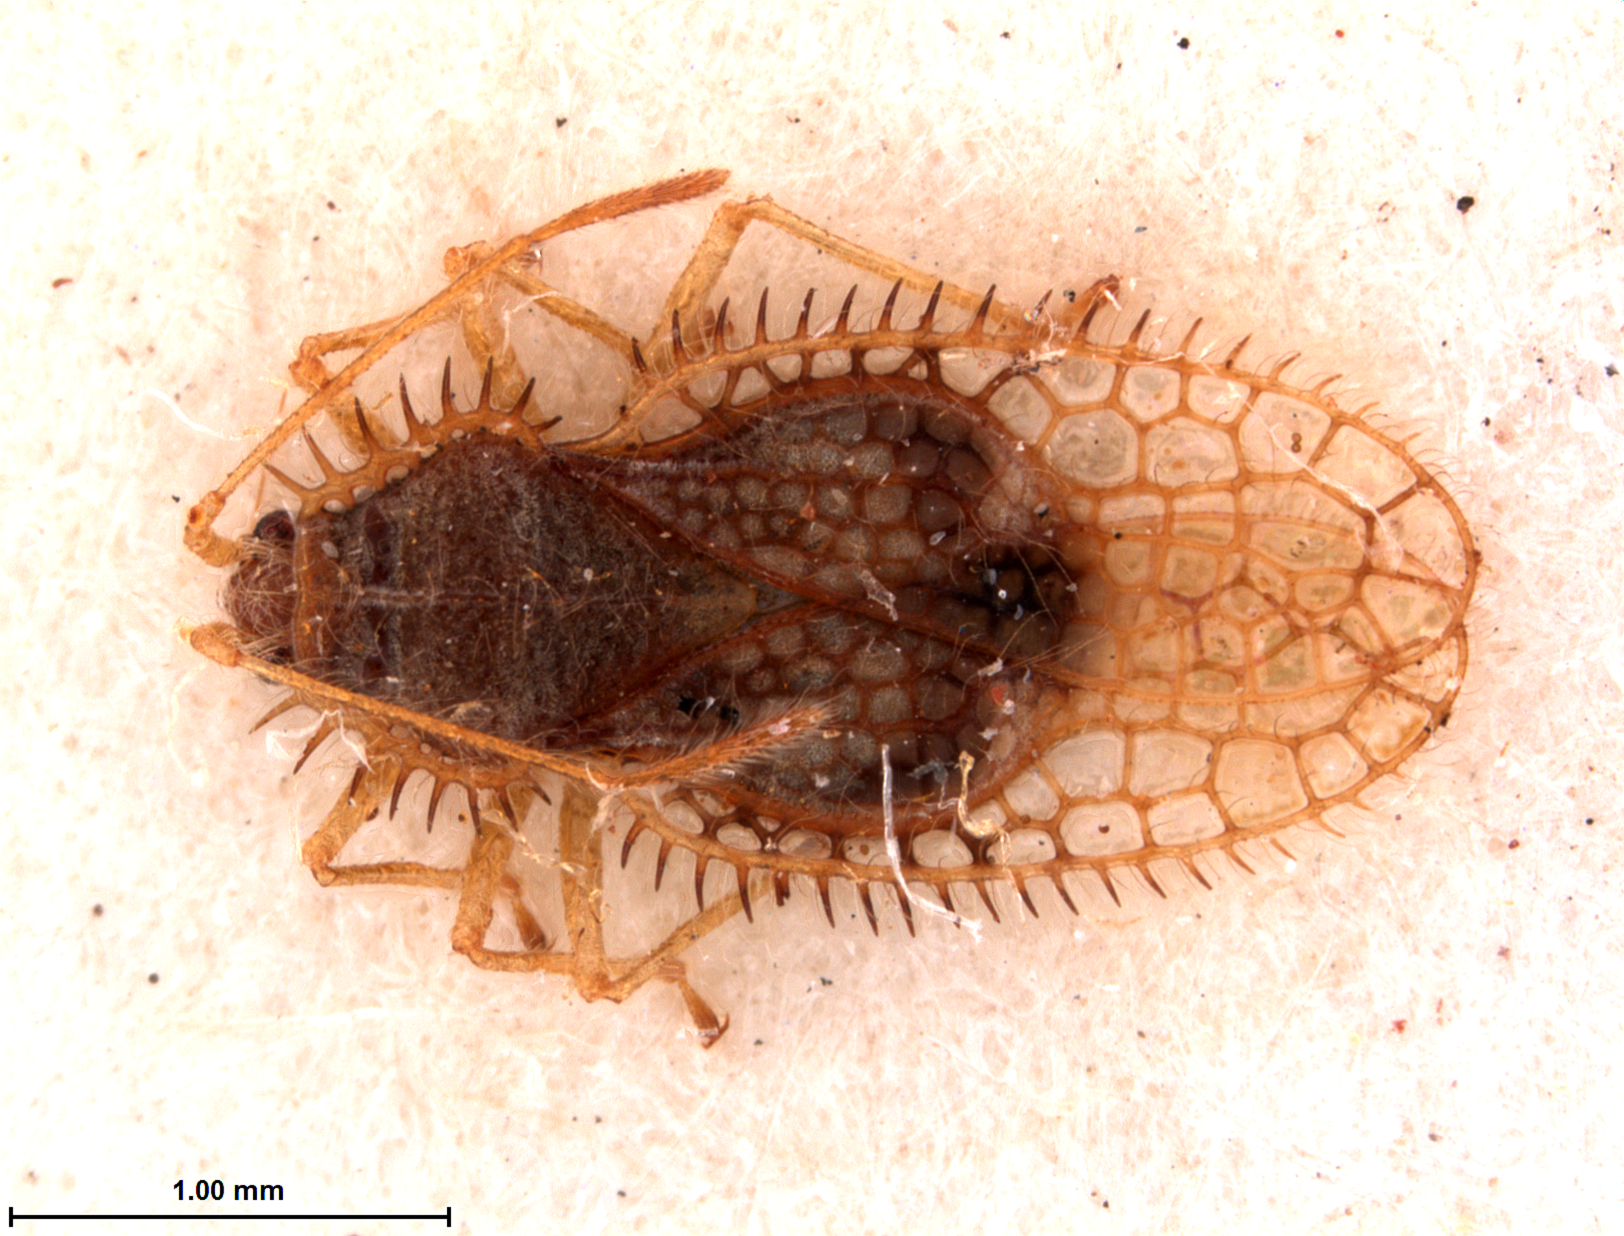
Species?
Acanthocheila rustica
